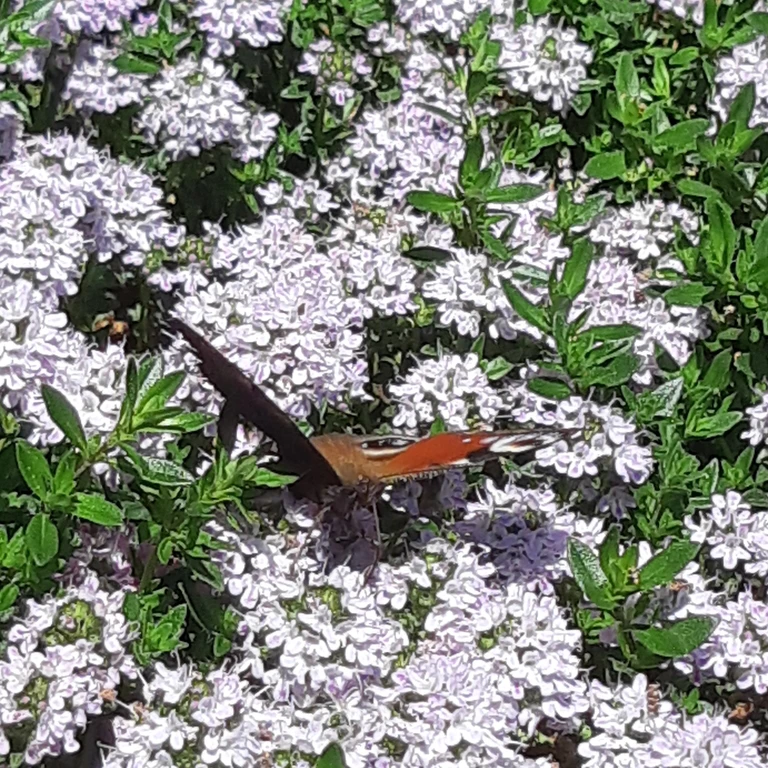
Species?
Aglais io
